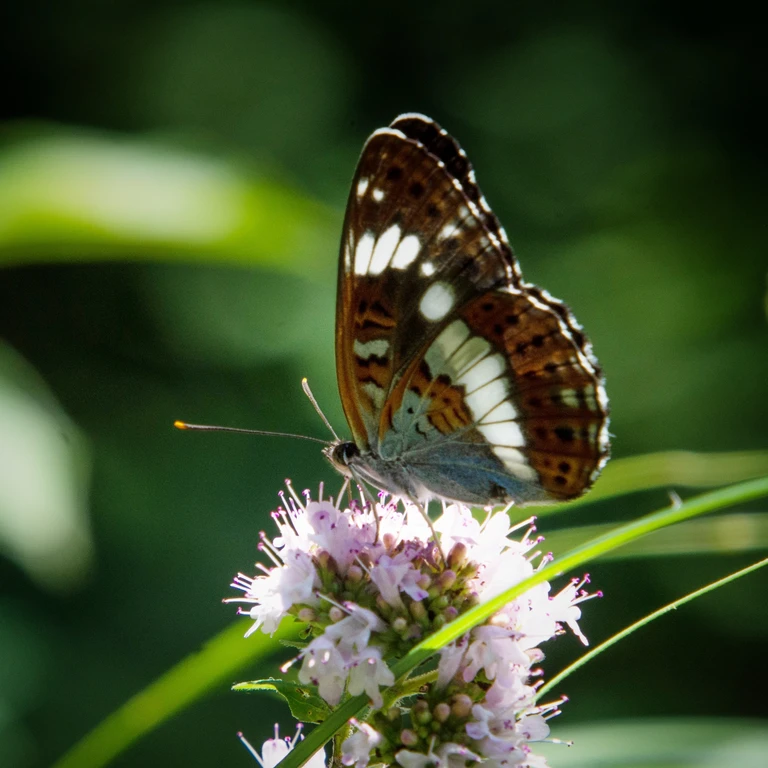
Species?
Limenitis camilla (also Ladoga camilla)
